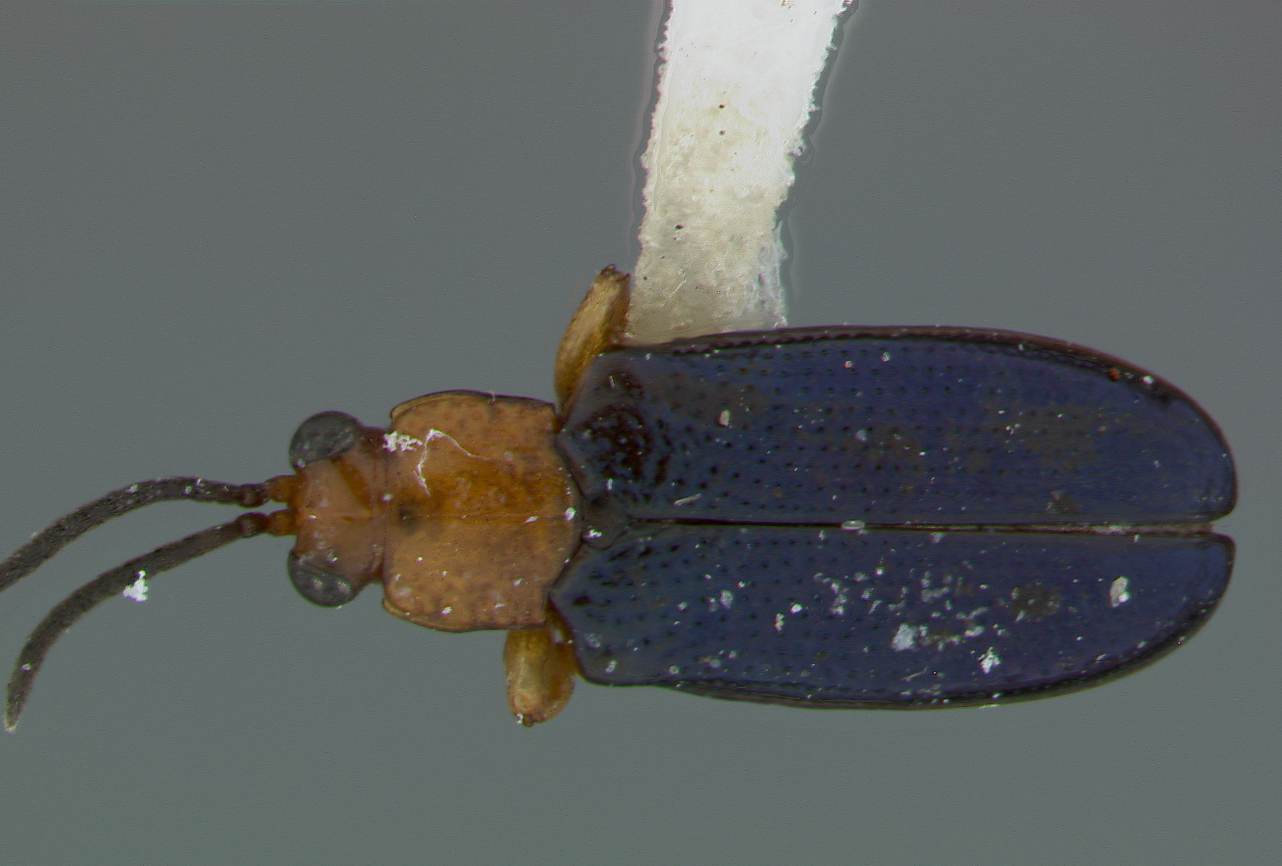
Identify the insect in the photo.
Cephaloleia facetus
